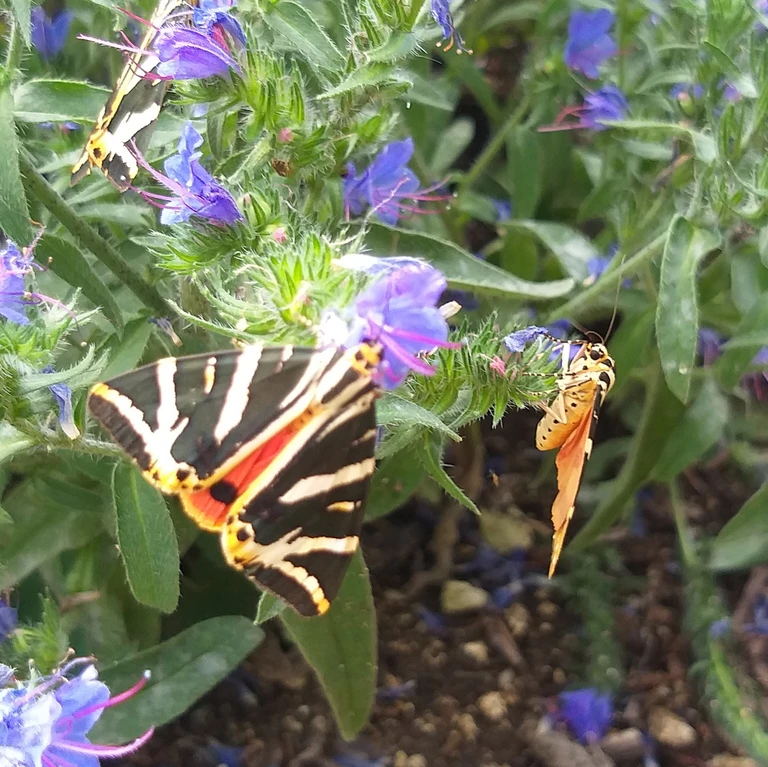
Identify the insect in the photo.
Euplagia quadripunctaria
